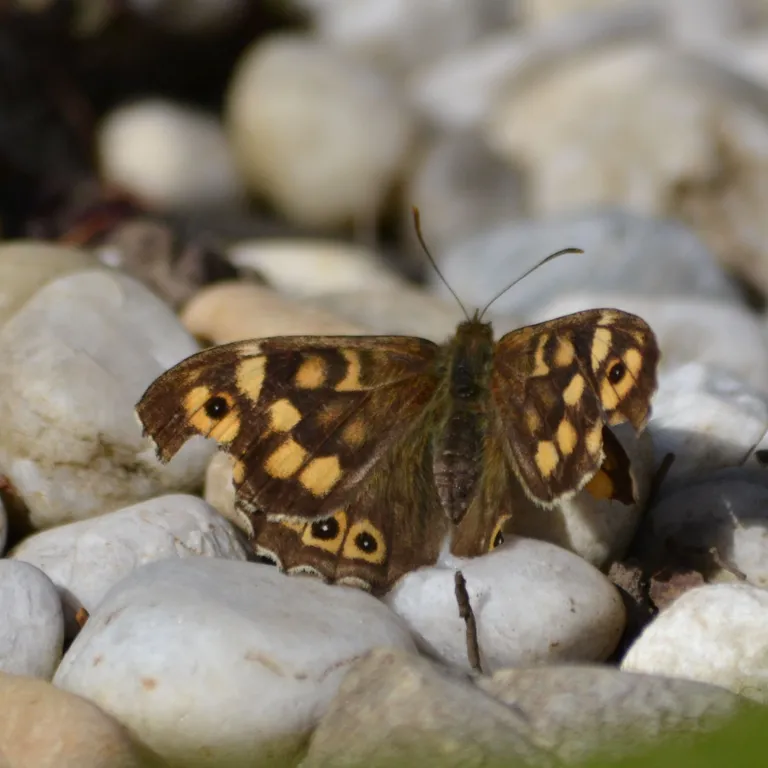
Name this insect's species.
Pararge aegeria
